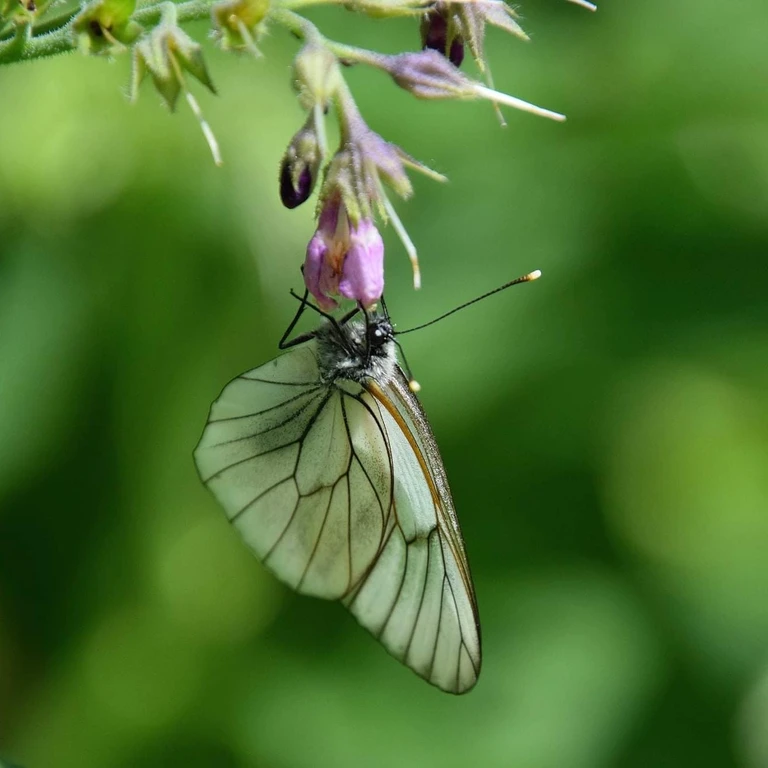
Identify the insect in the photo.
Aporia crataegi
